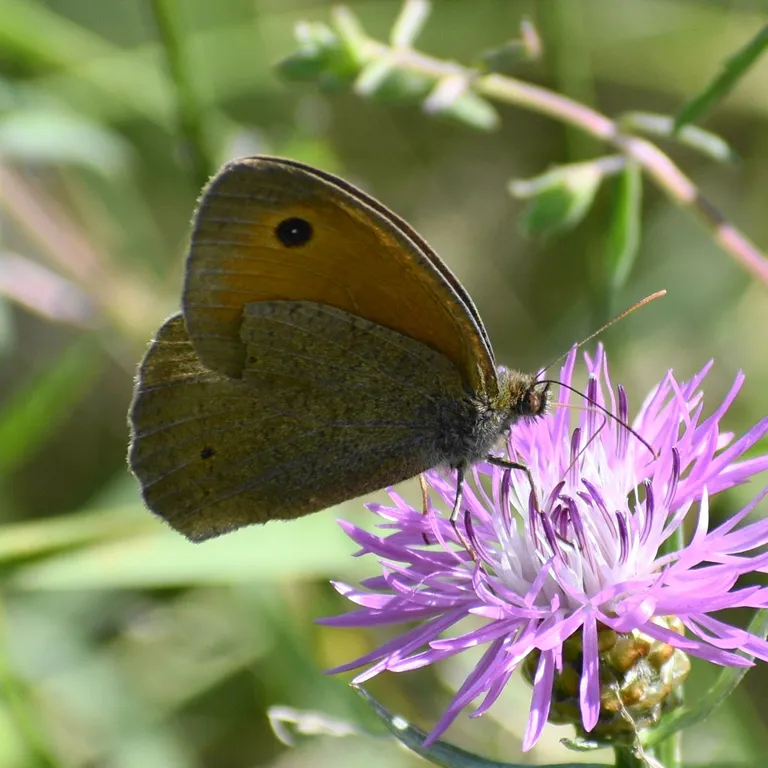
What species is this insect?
Maniola jurtina
